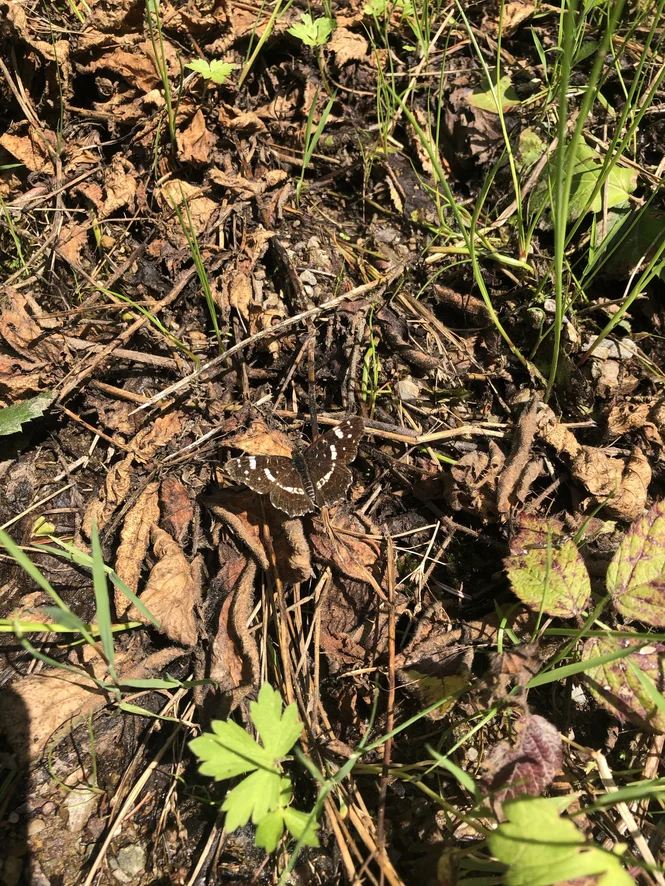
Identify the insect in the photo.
Araschnia levana
